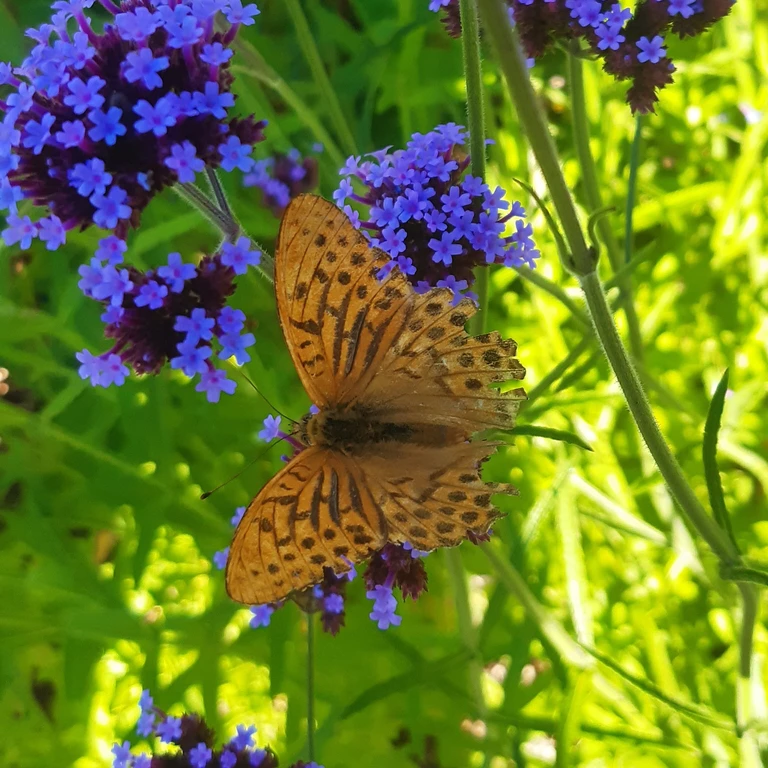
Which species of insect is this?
Argynnis paphia
